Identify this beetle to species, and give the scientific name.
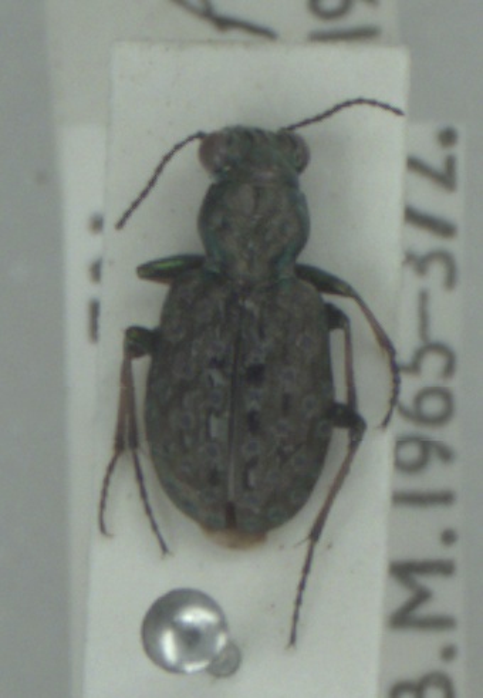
Elaphrus cupreus
